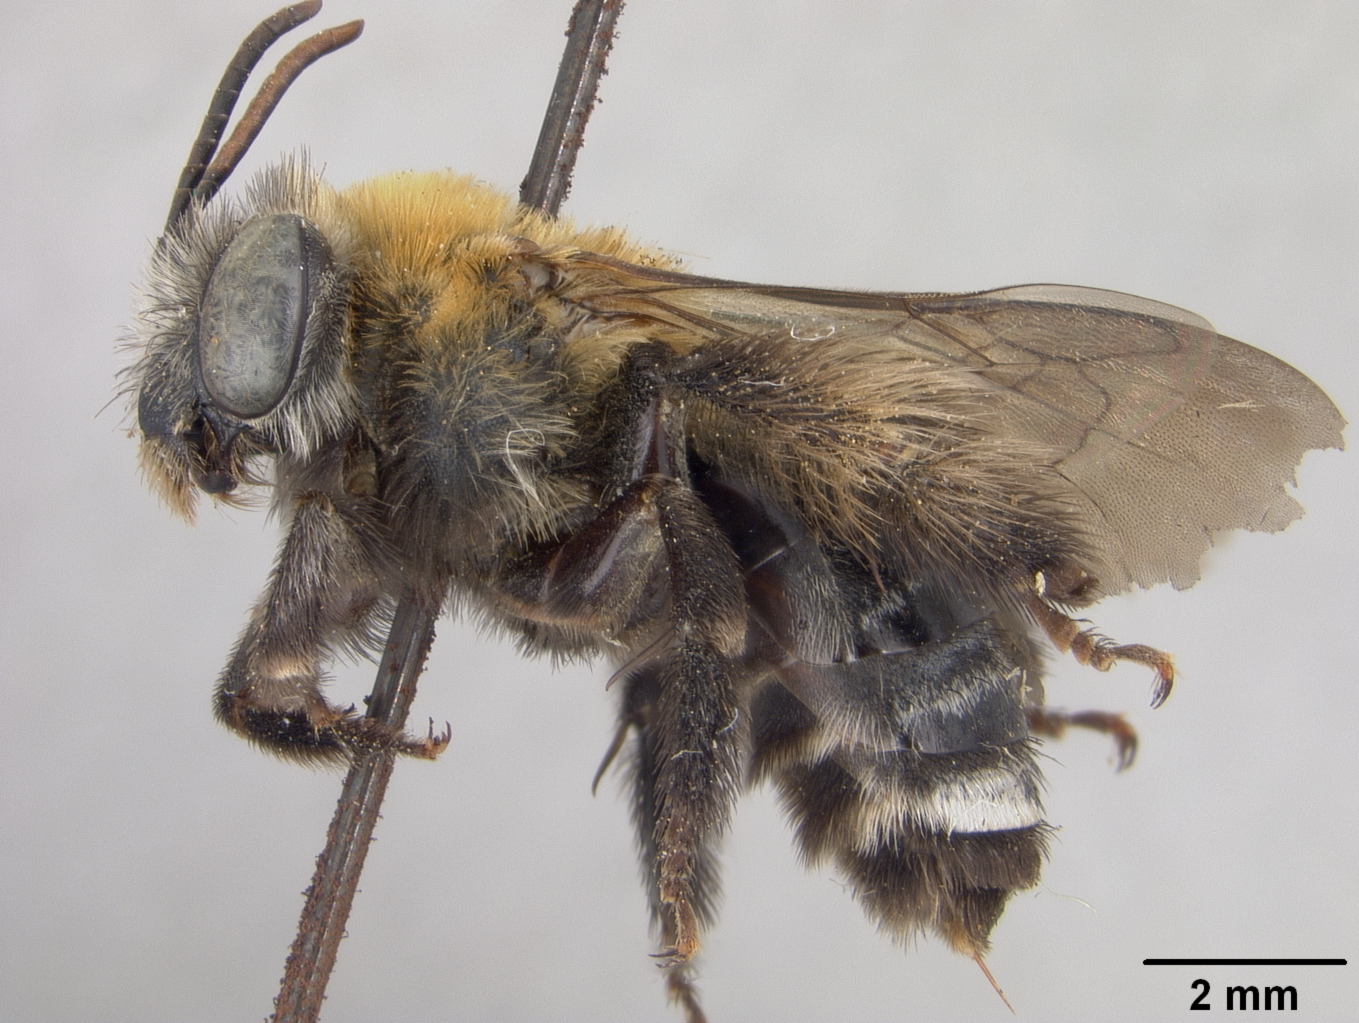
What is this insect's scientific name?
Melissodes negligenda
